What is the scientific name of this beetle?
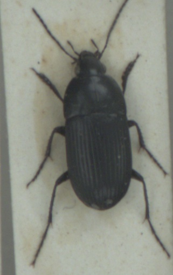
Oodes helopioides
